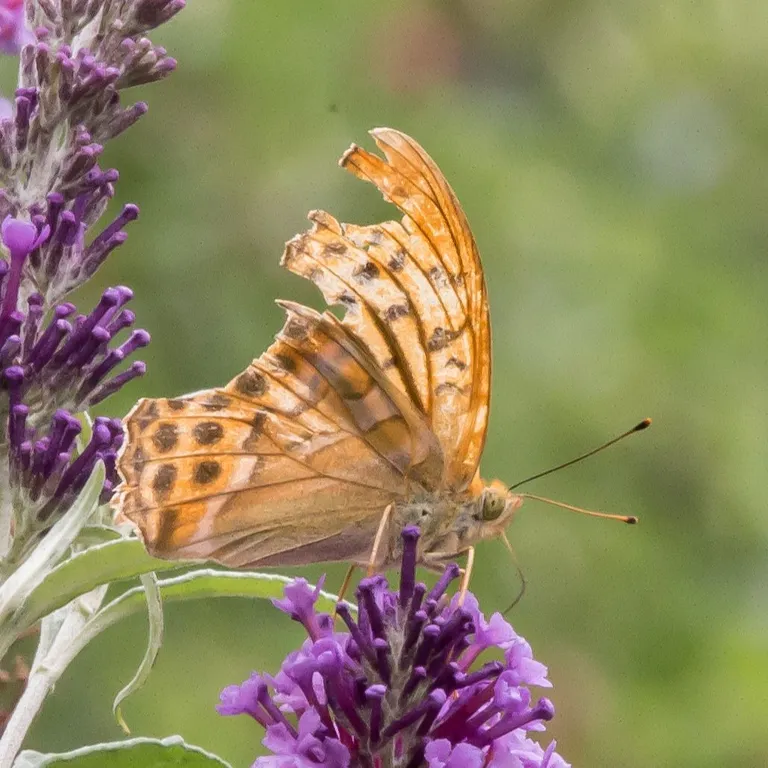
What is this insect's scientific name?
Argynnis paphia
